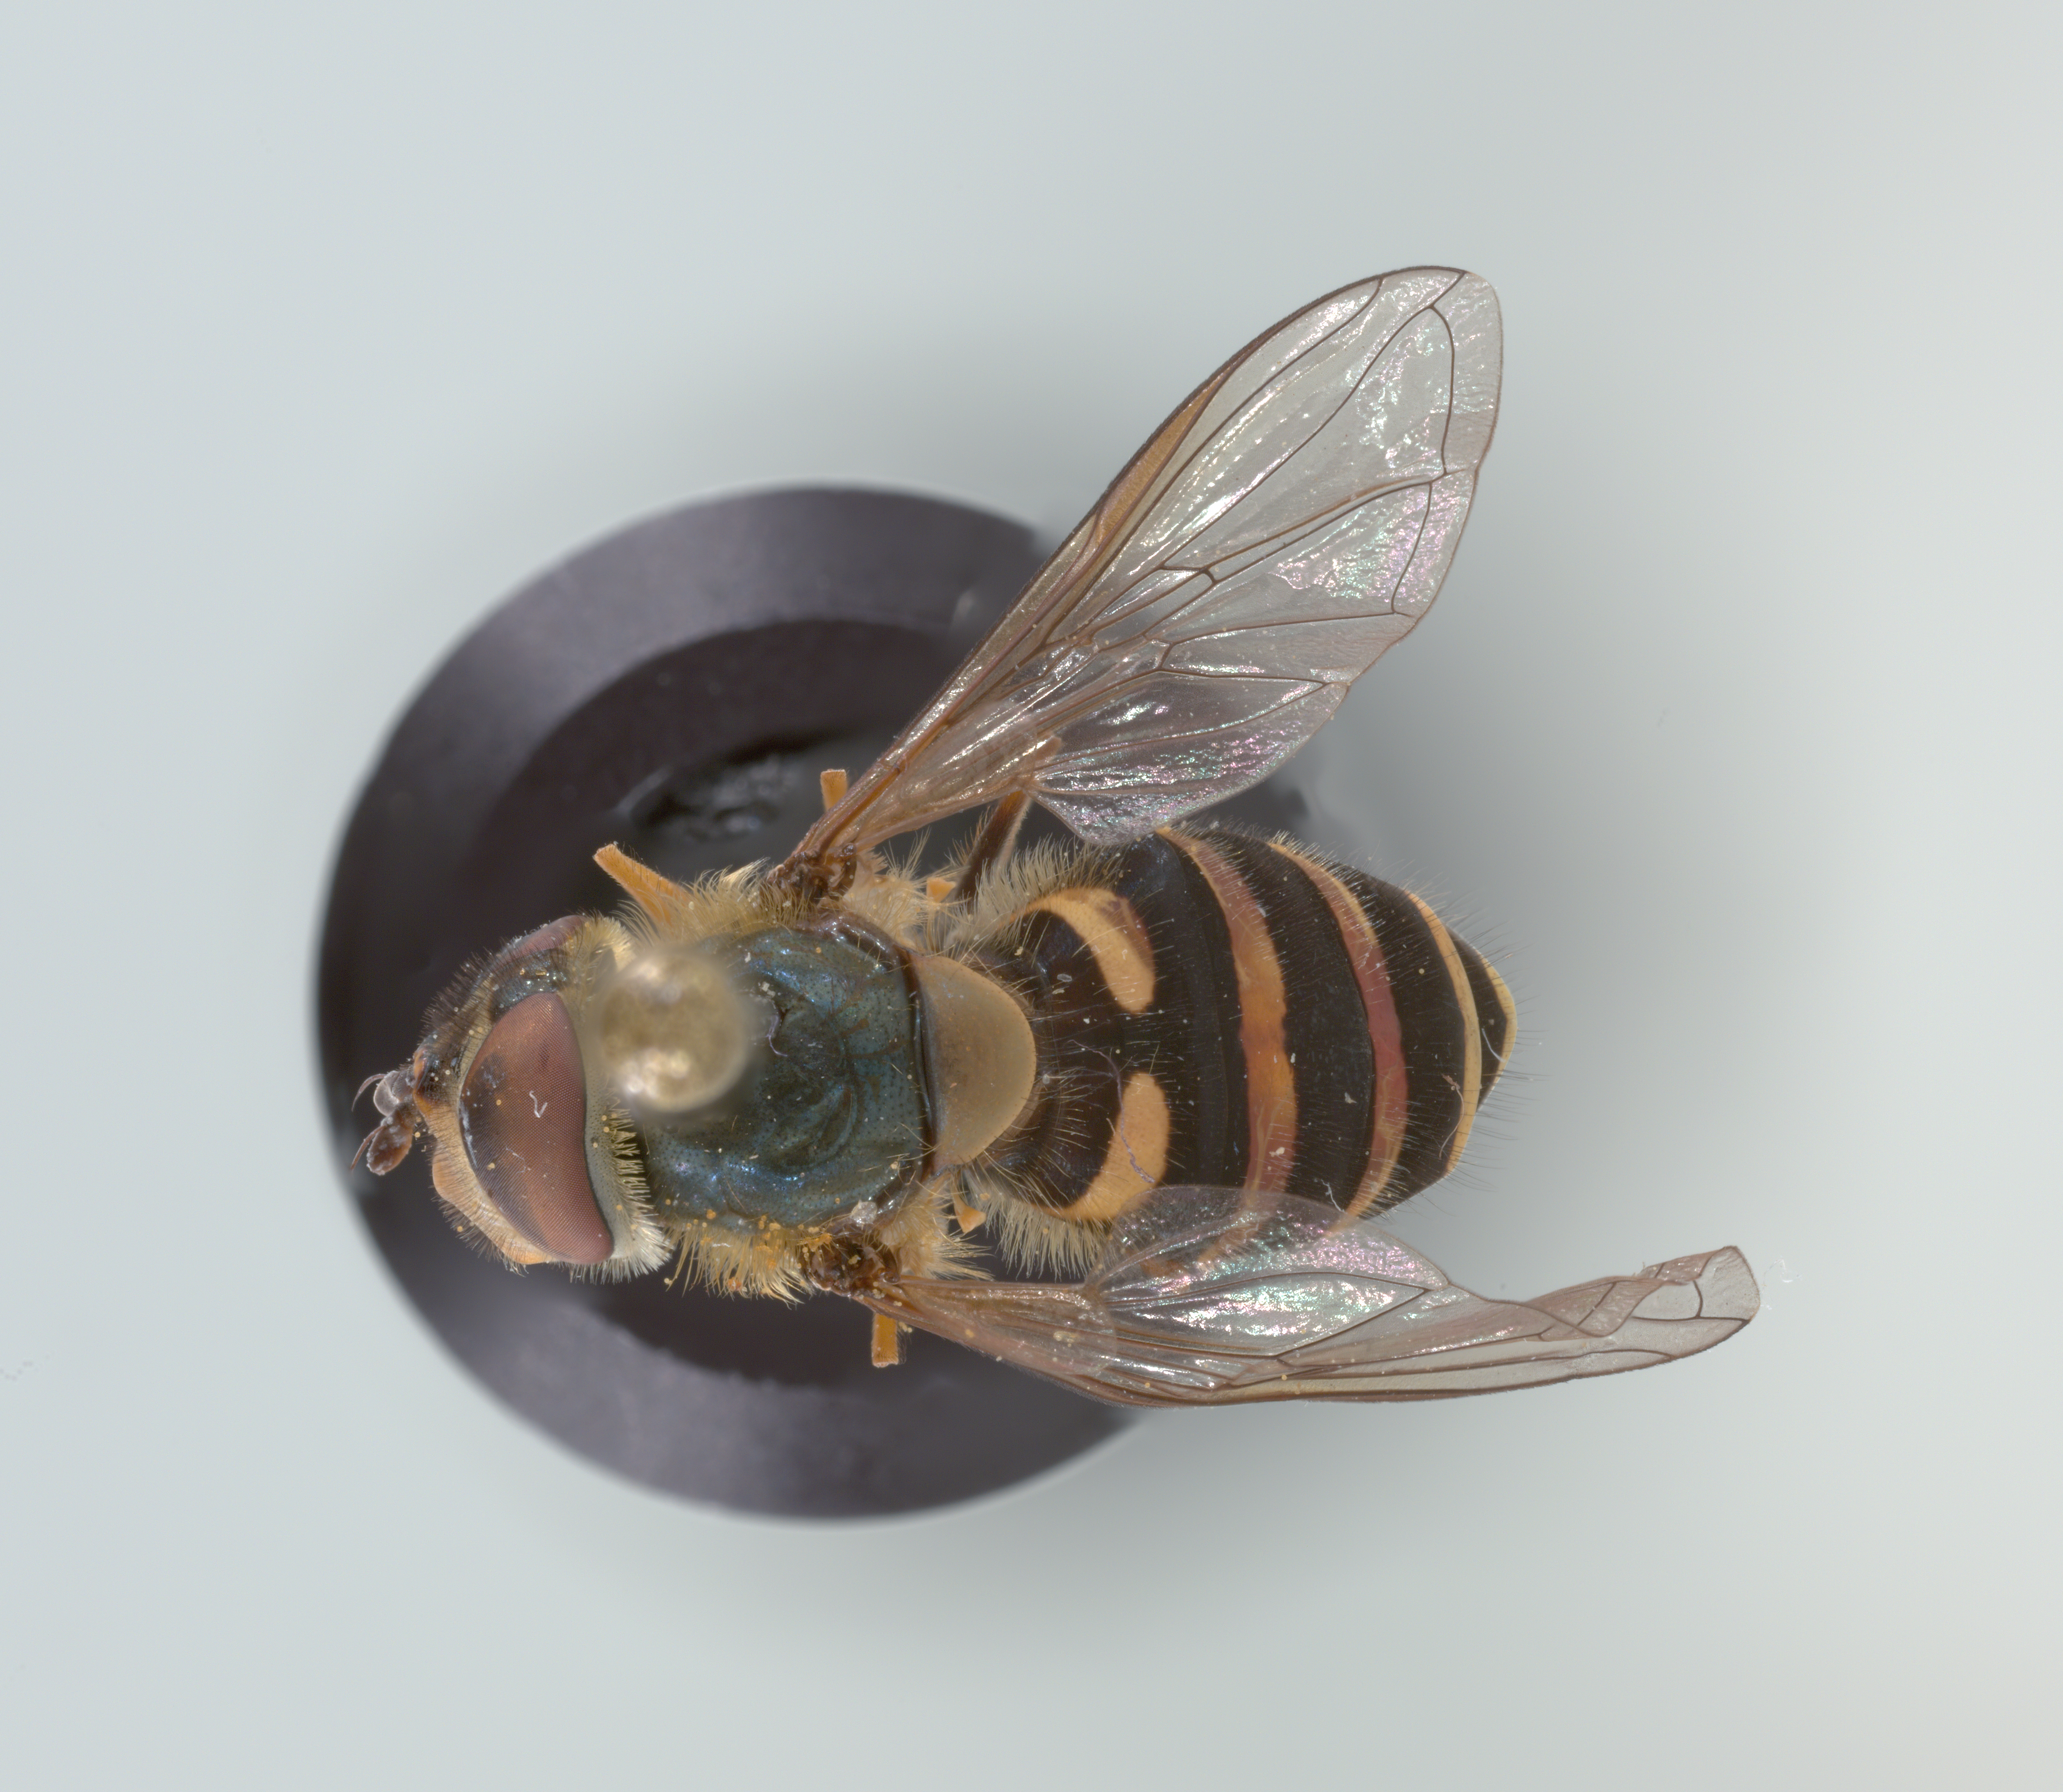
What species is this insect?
Syrphus torvus
